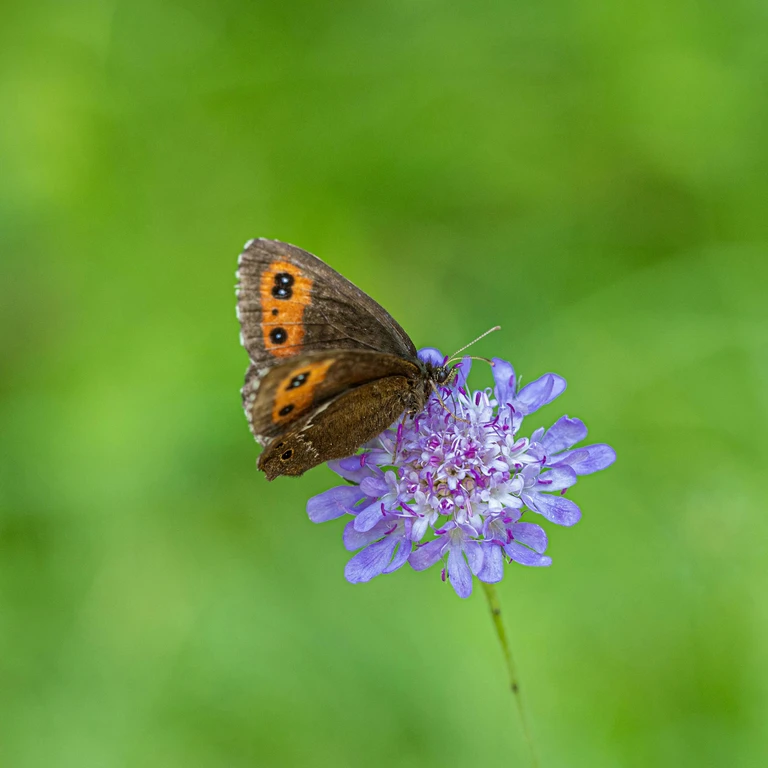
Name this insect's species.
Erebia ligea
